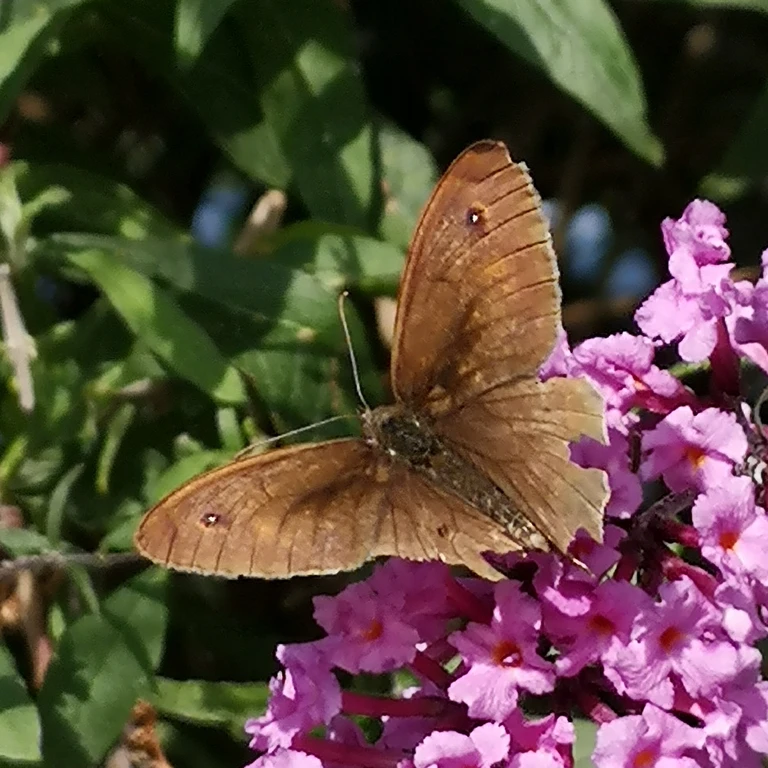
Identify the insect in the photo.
Maniola jurtina
